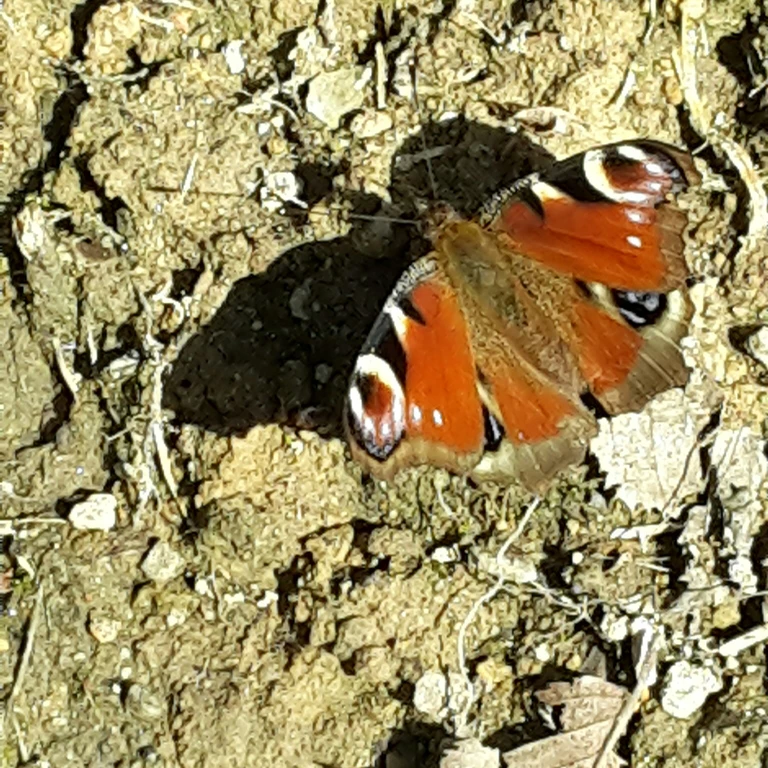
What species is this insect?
Aglais io
